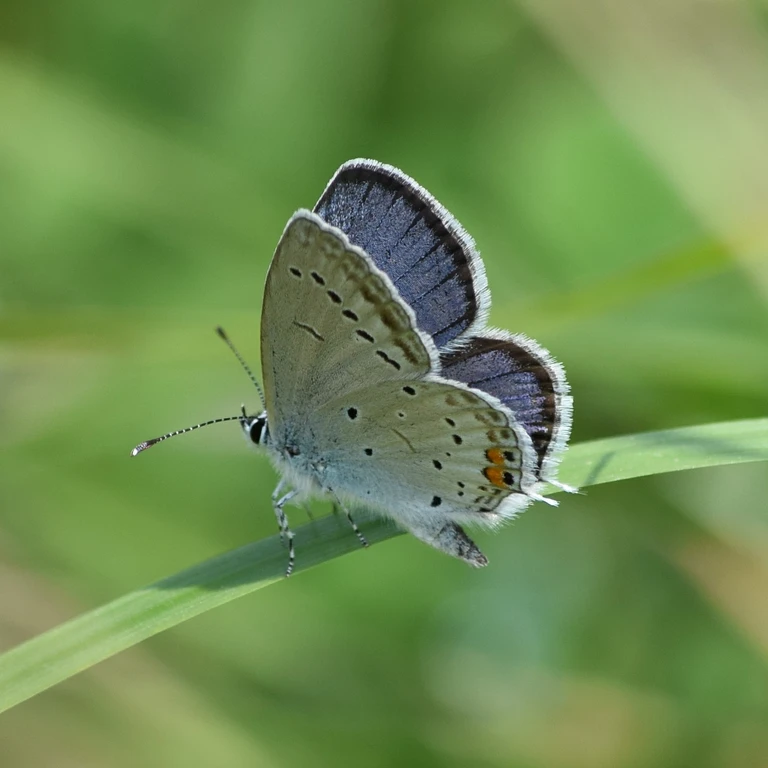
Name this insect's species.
Cupido argiades (also Elkalyce argiades)
